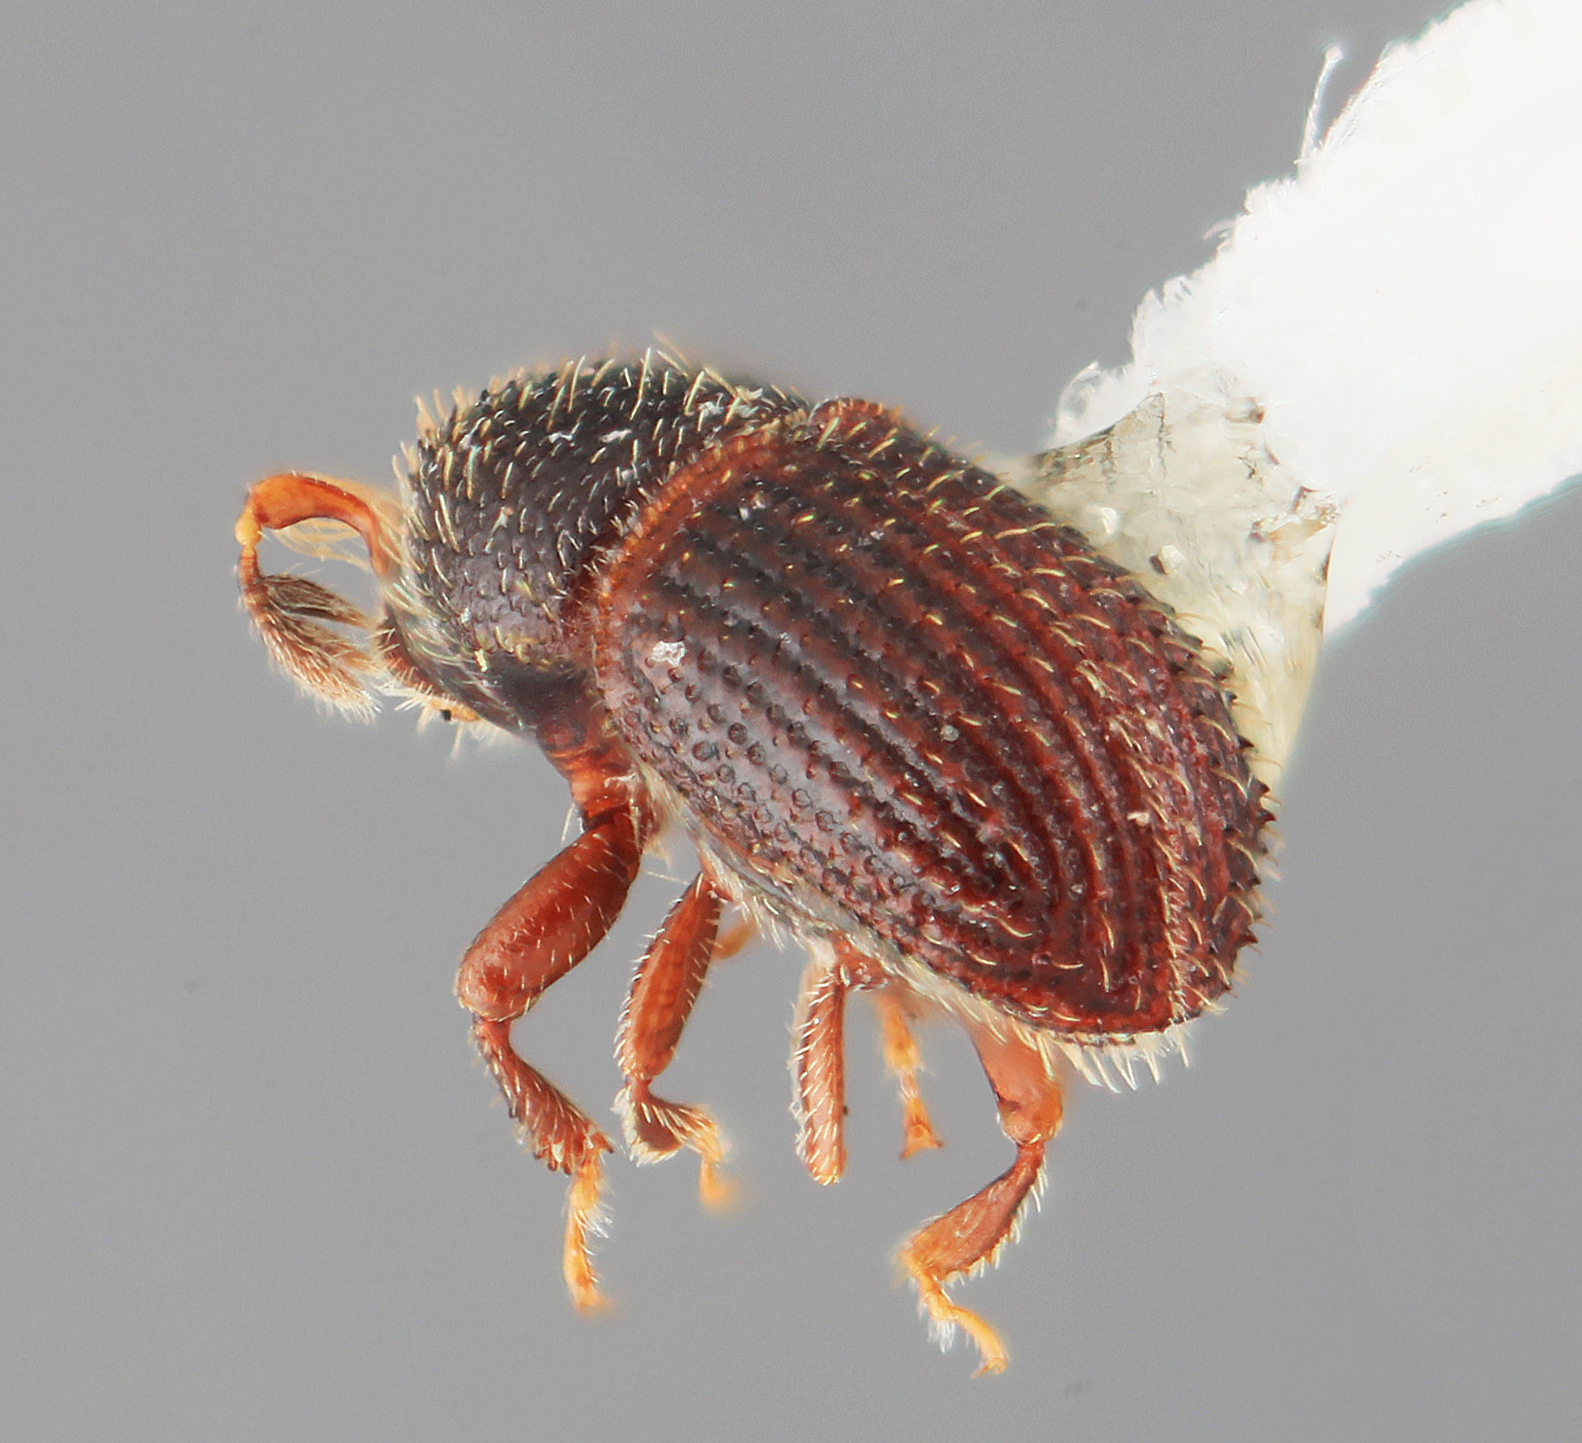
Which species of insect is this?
Phloeotribus minor
